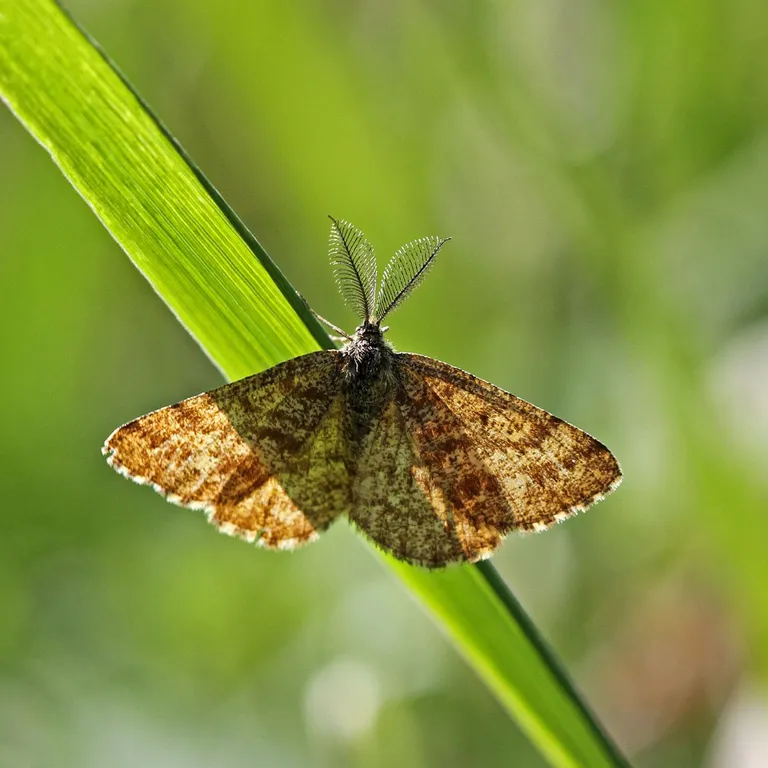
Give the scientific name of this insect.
Ematurga atomaria
